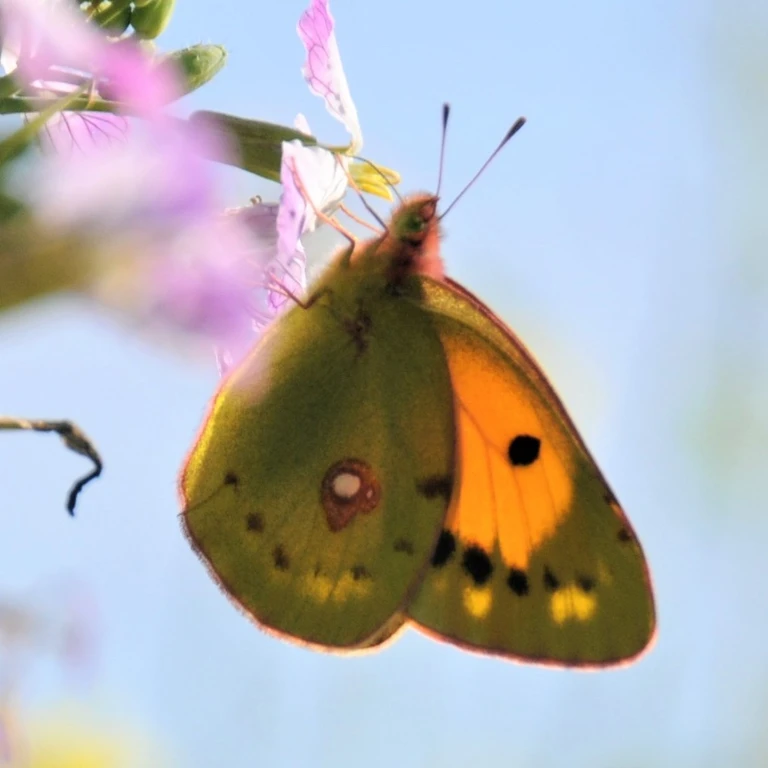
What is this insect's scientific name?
Colias croceus
